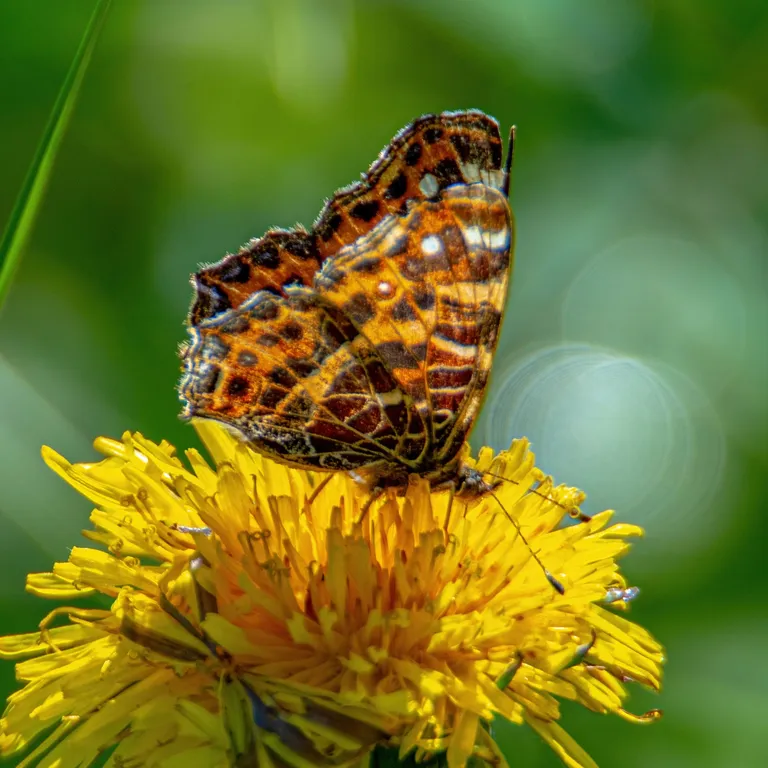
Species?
Araschnia levana
